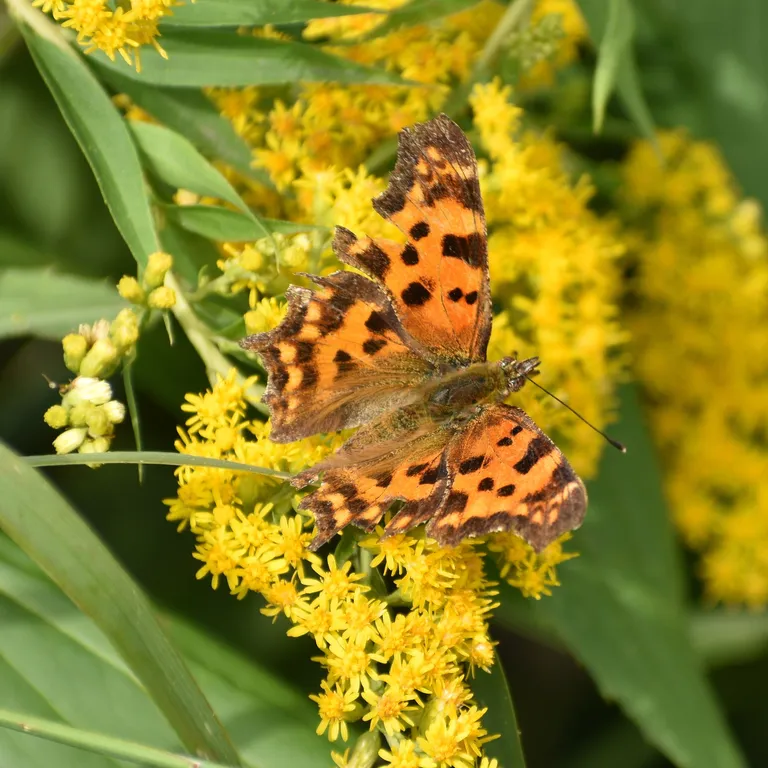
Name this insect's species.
Polygonia c-album
